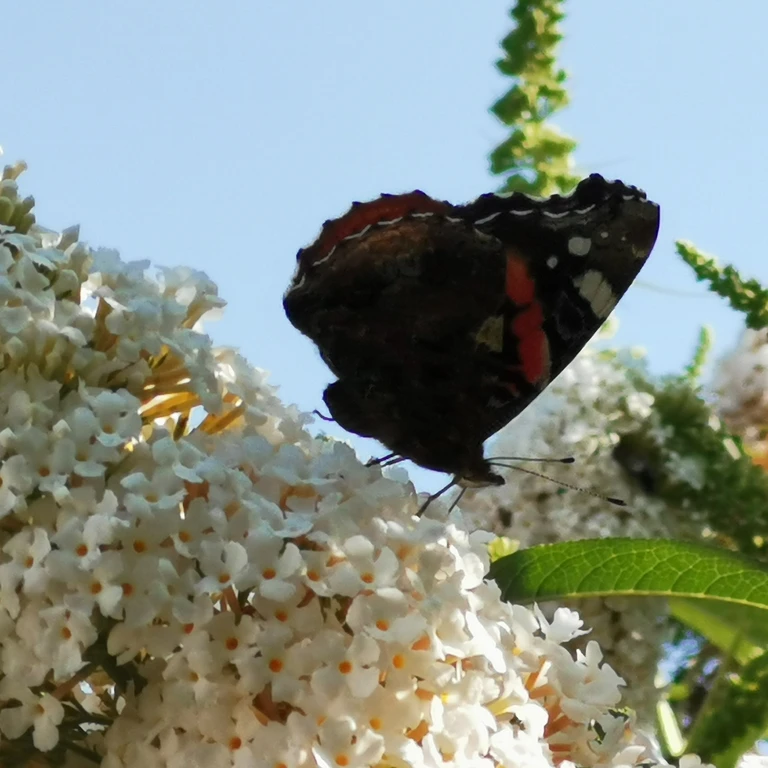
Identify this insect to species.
Vanessa atalanta
